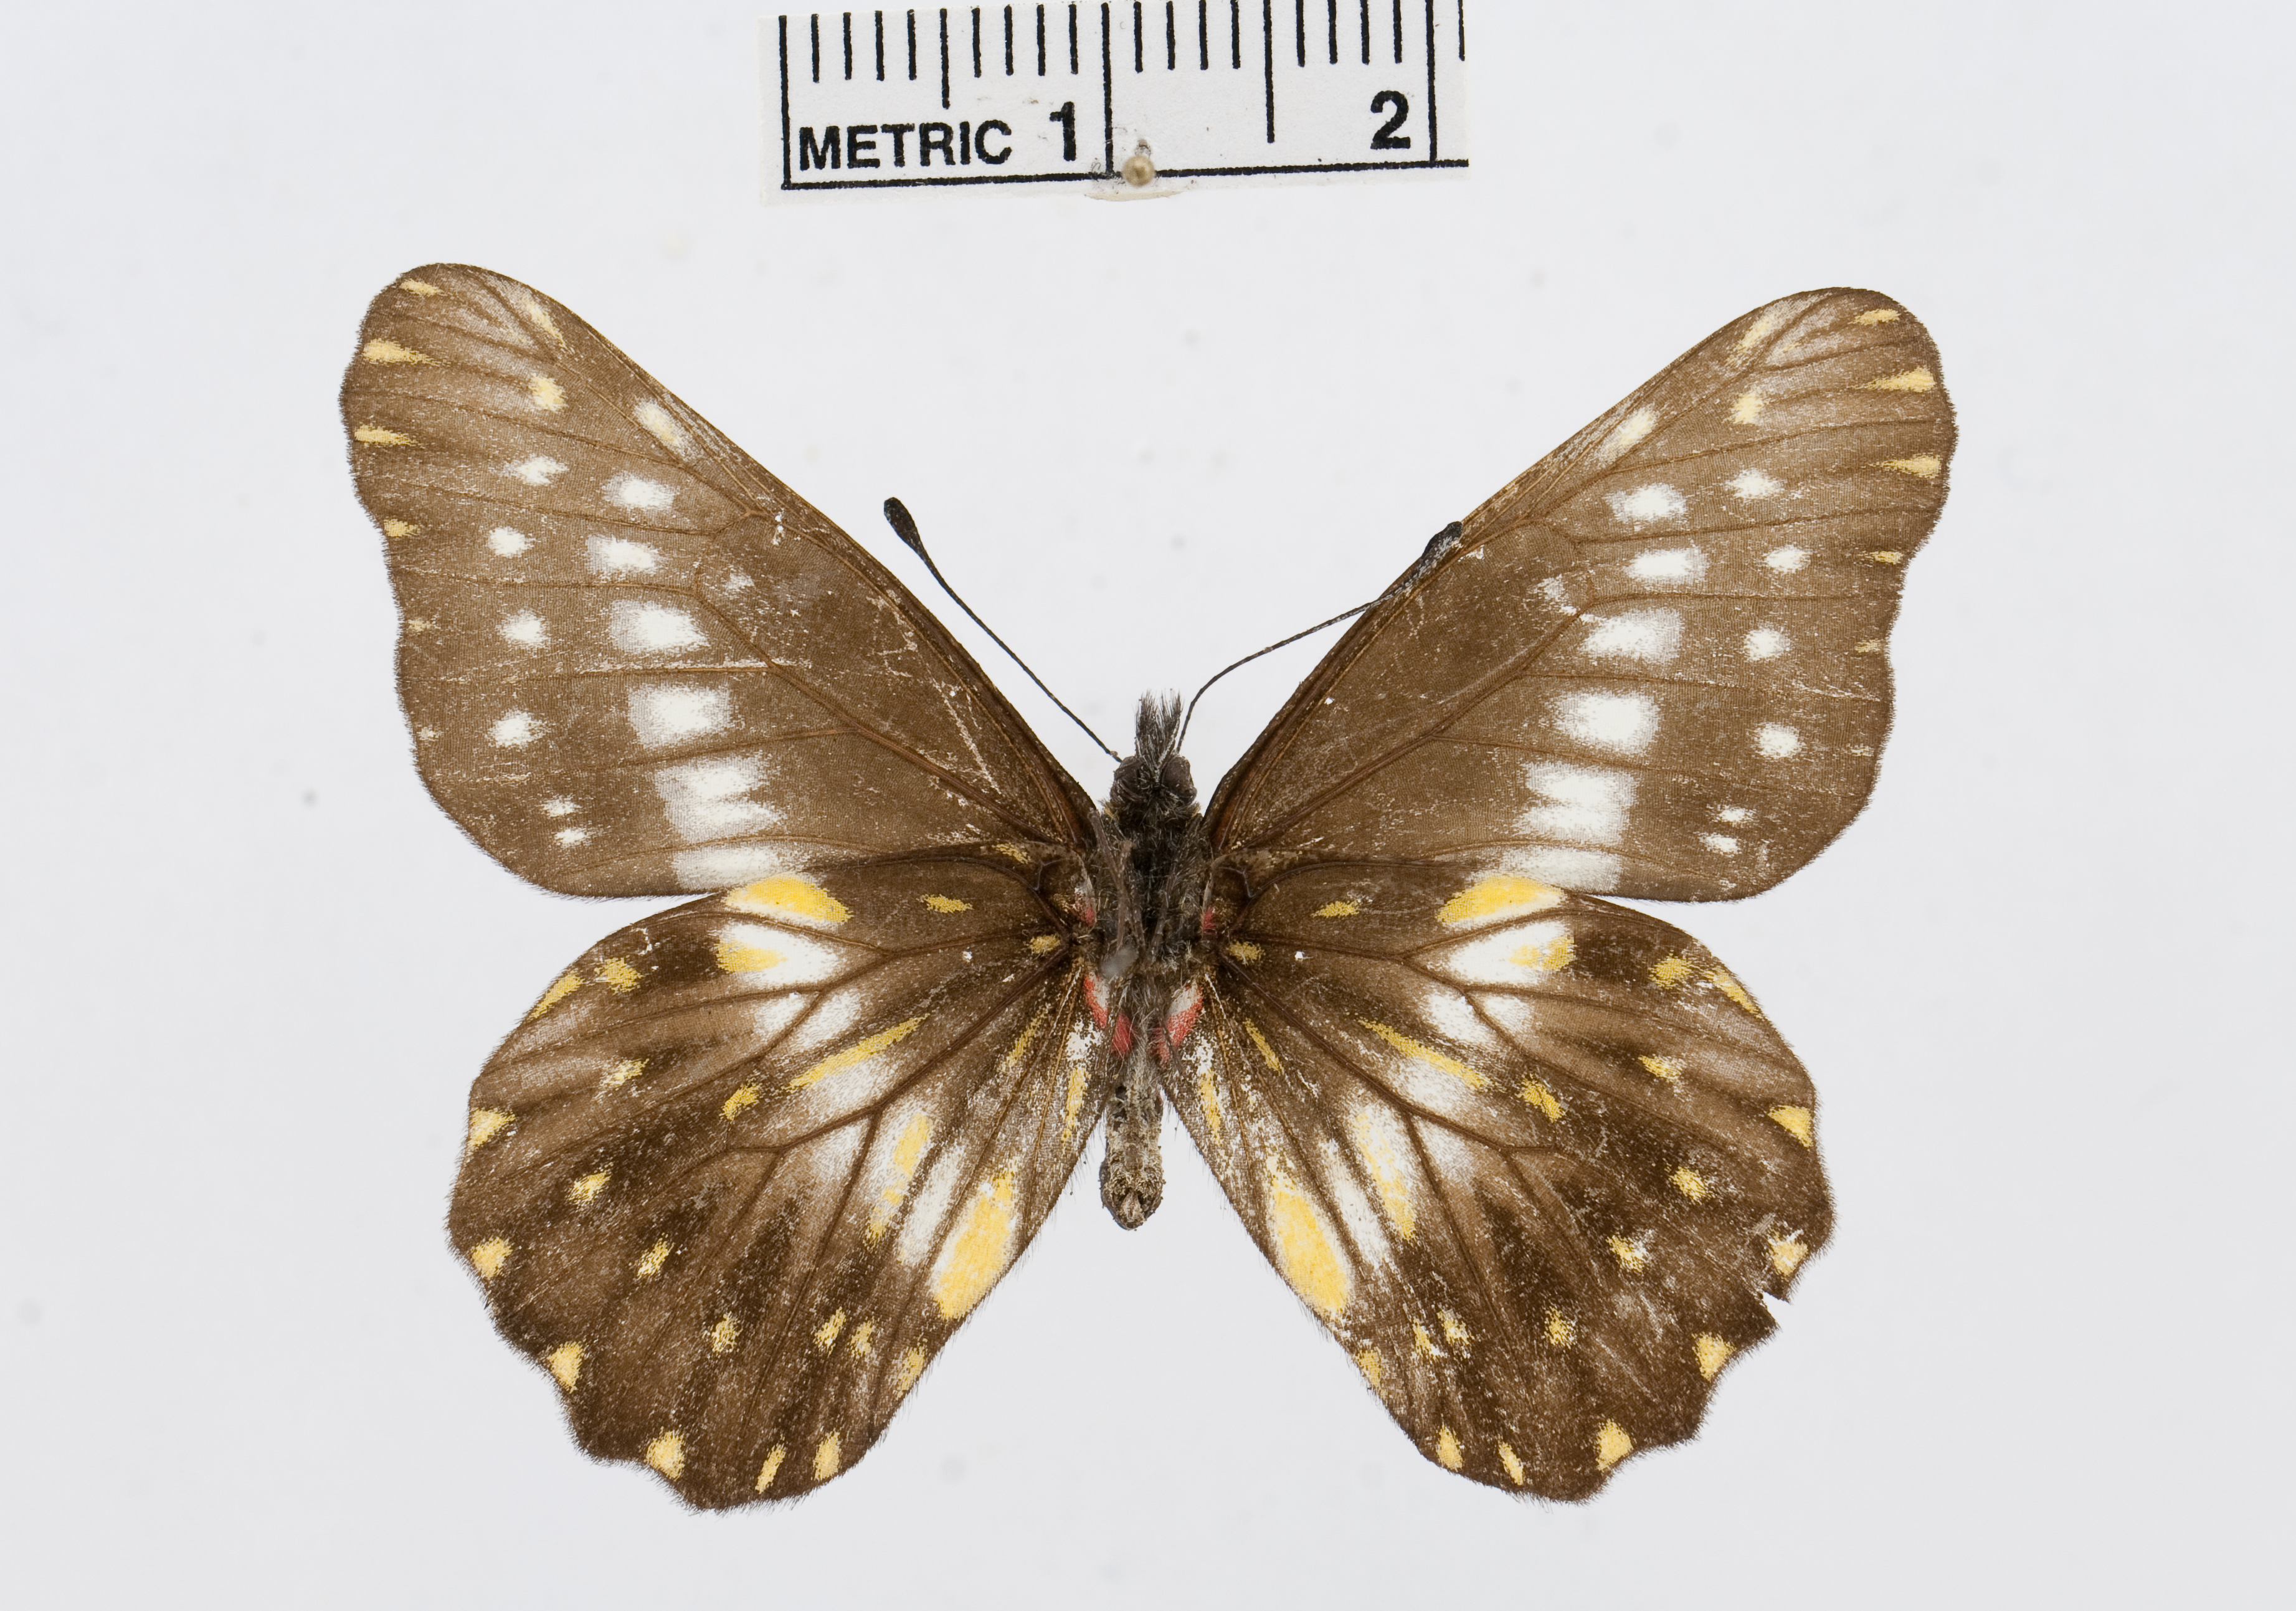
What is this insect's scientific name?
Catasticta flisa
